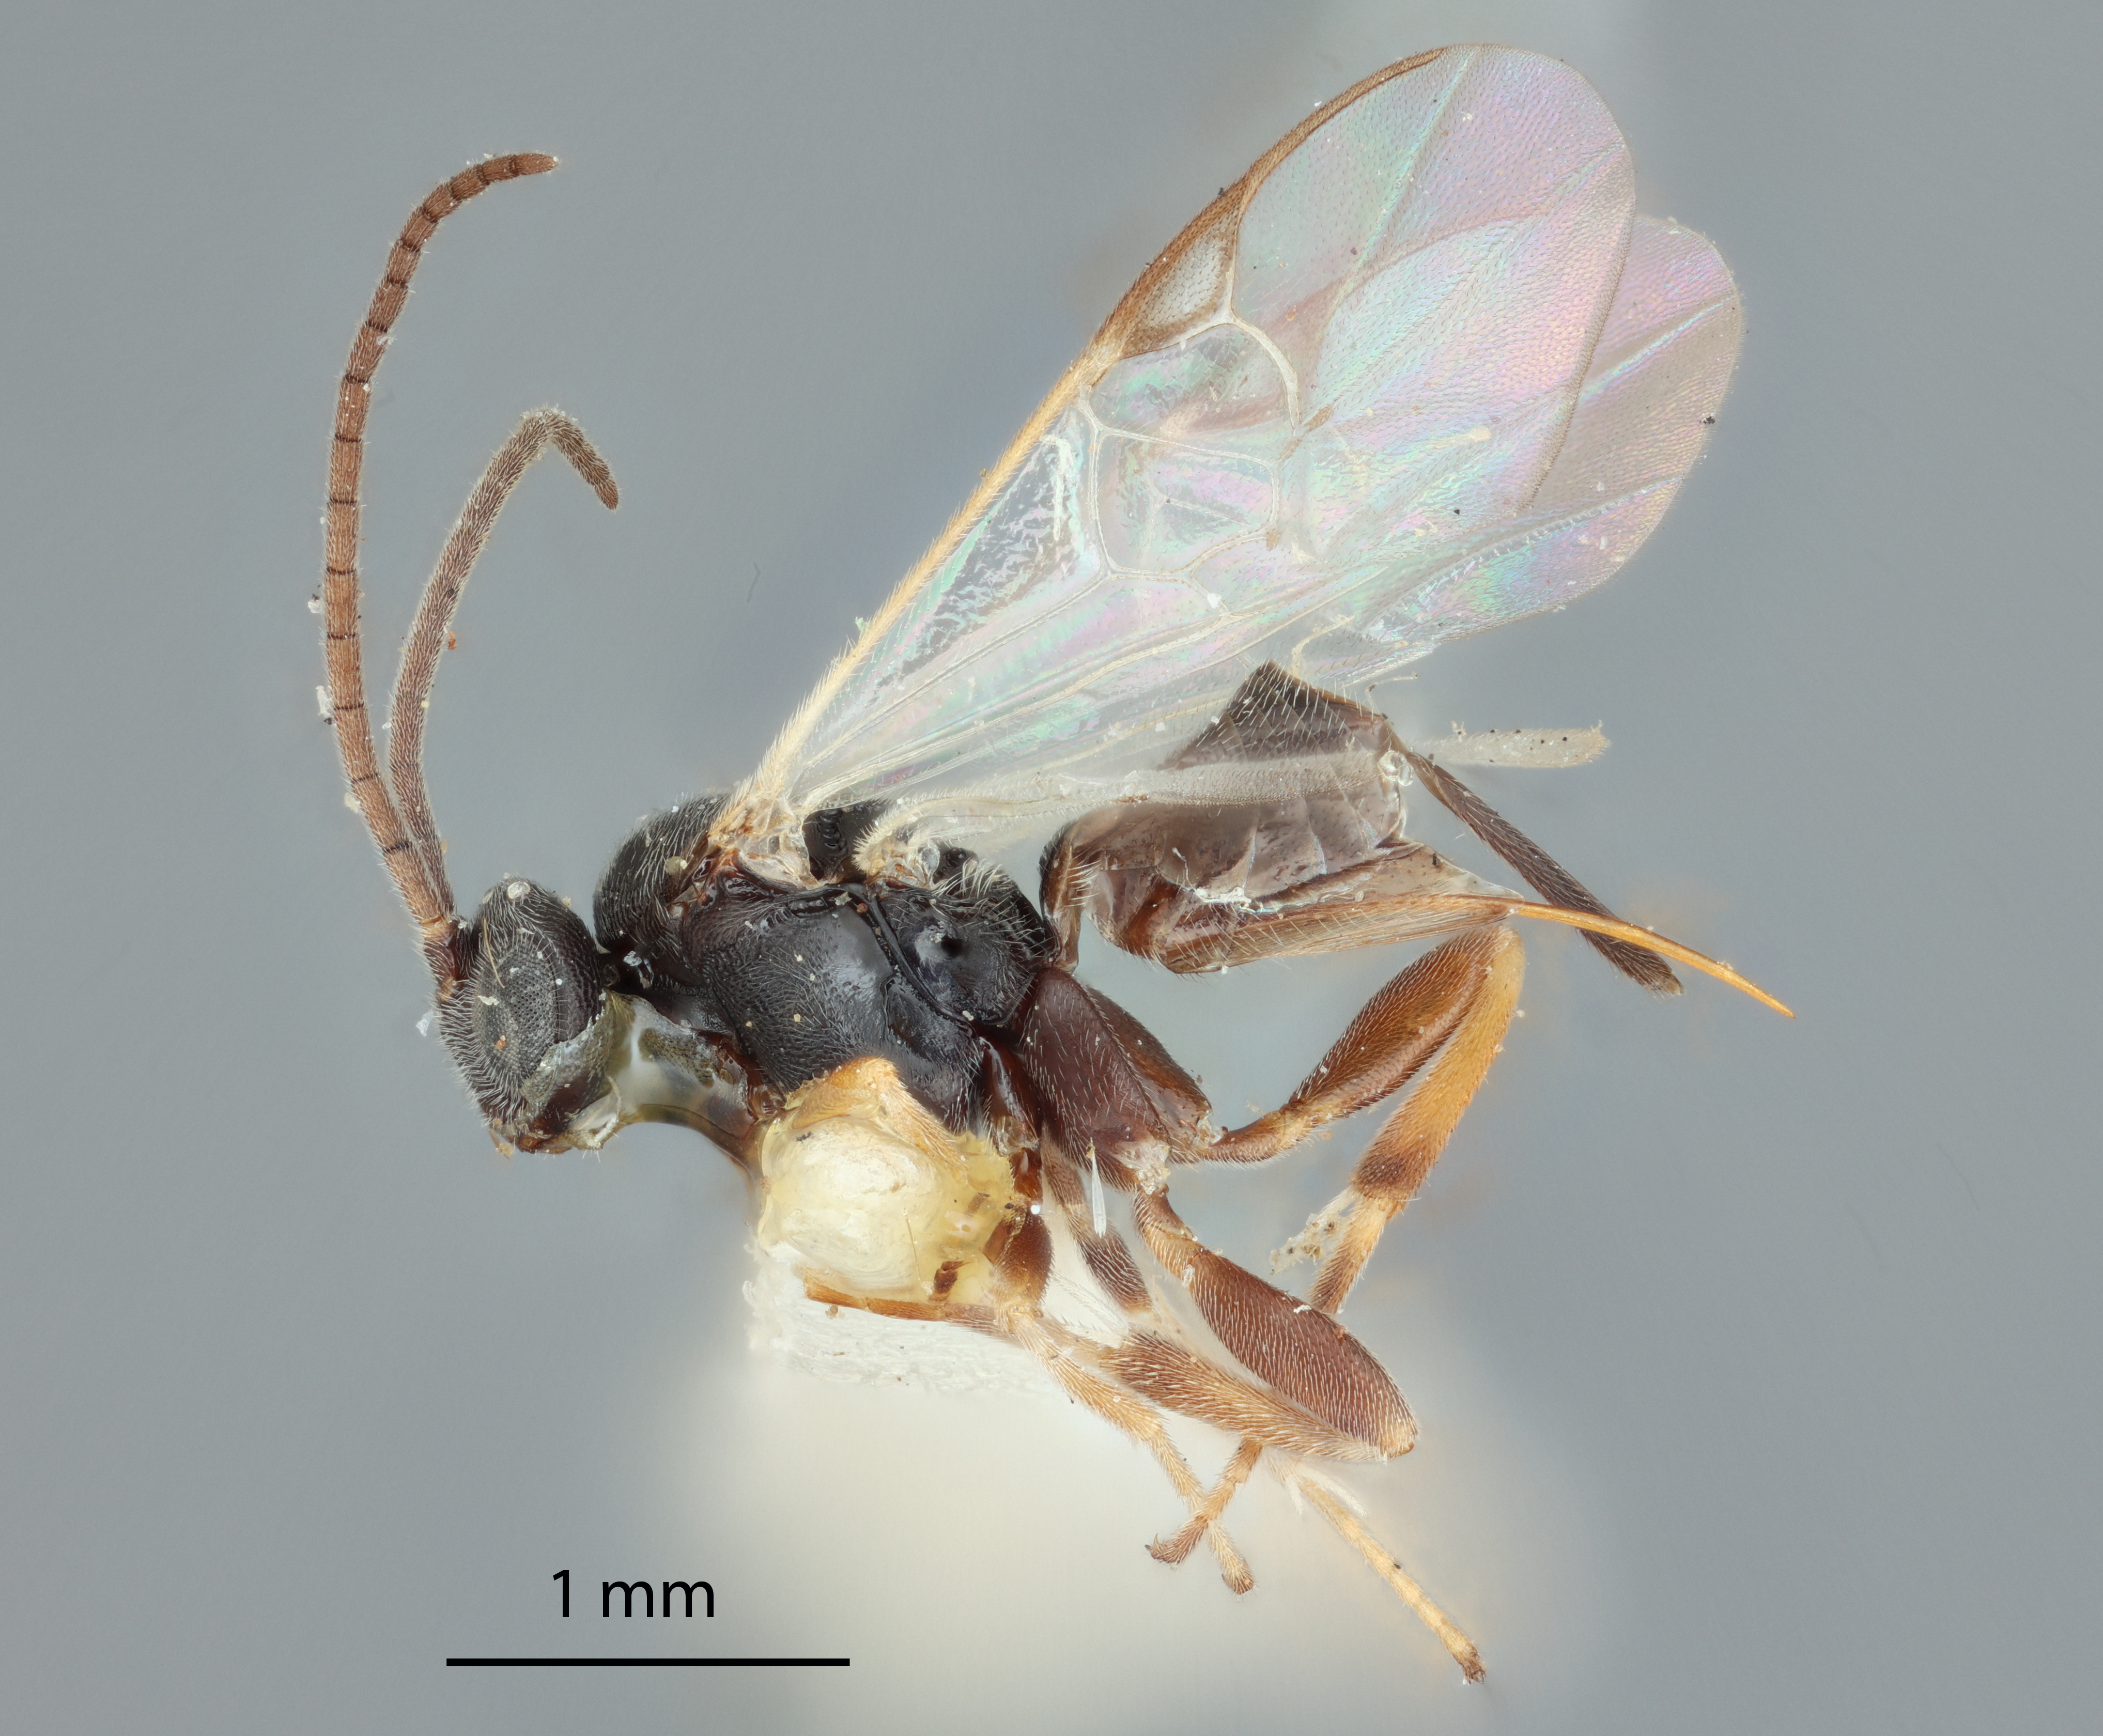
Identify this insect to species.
Apanteles mimoristae
